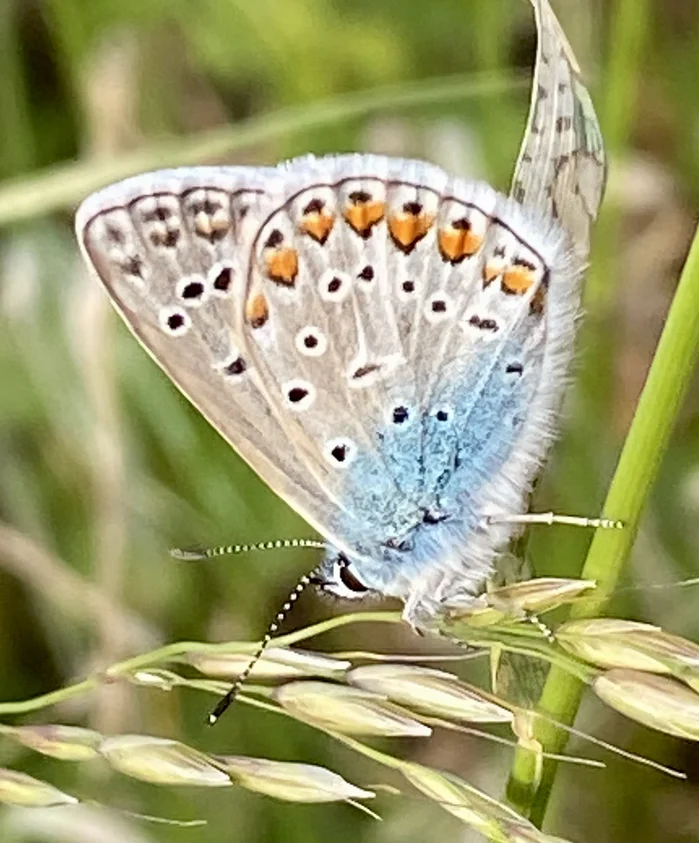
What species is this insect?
Polyommatus icarus
